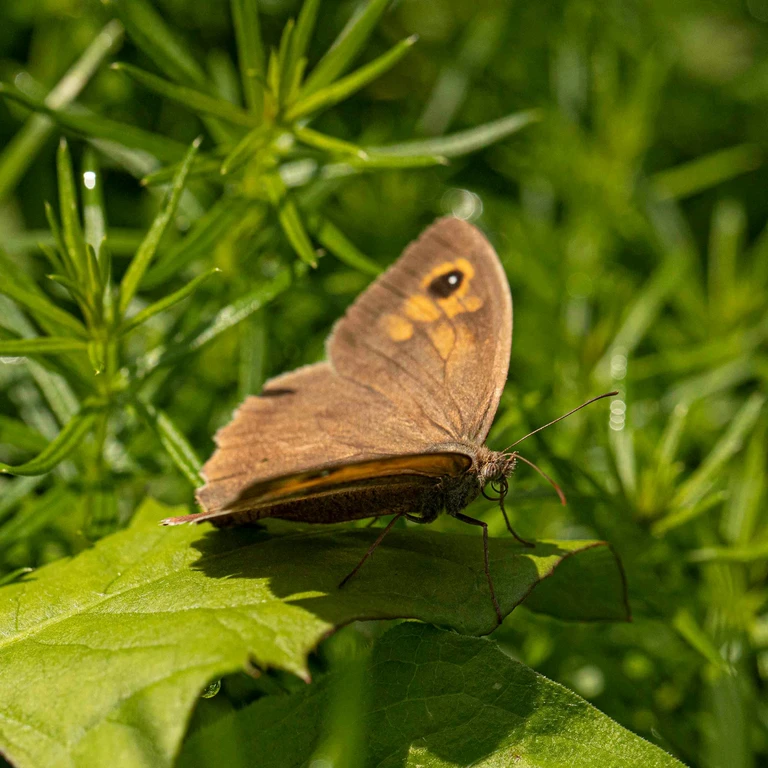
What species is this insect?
Maniola jurtina
